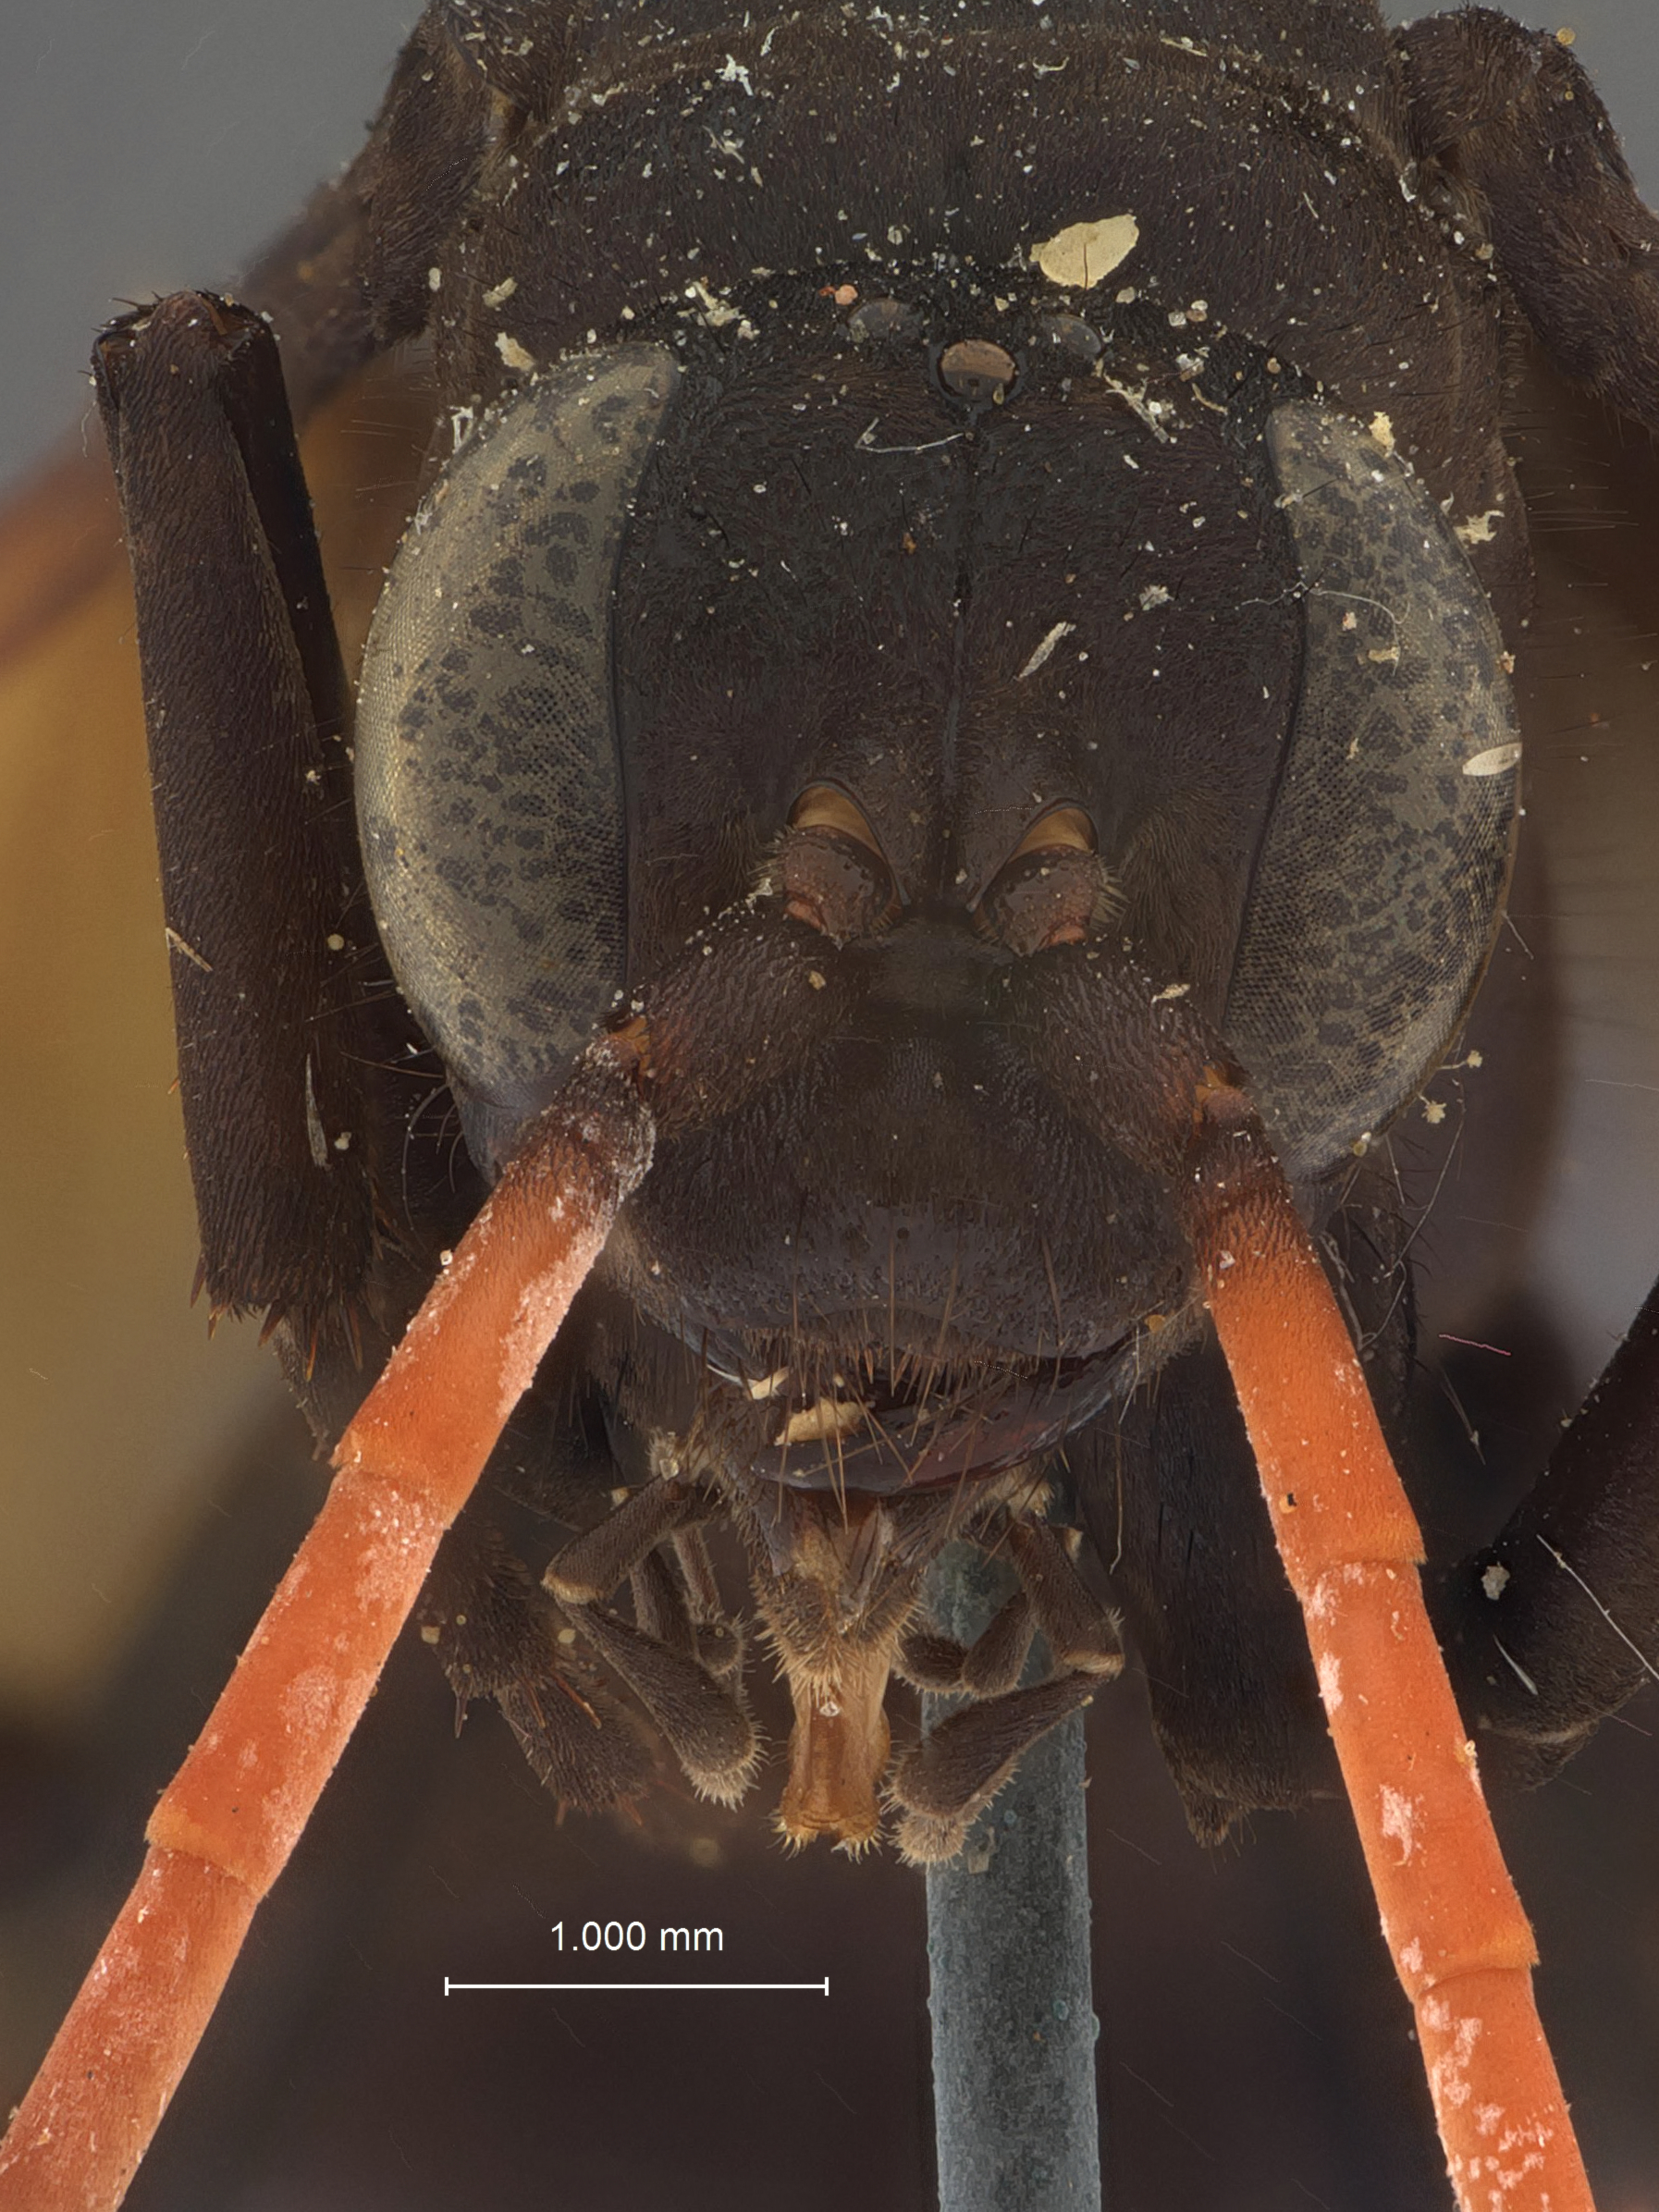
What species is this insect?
Priocnemioides angusticeps
